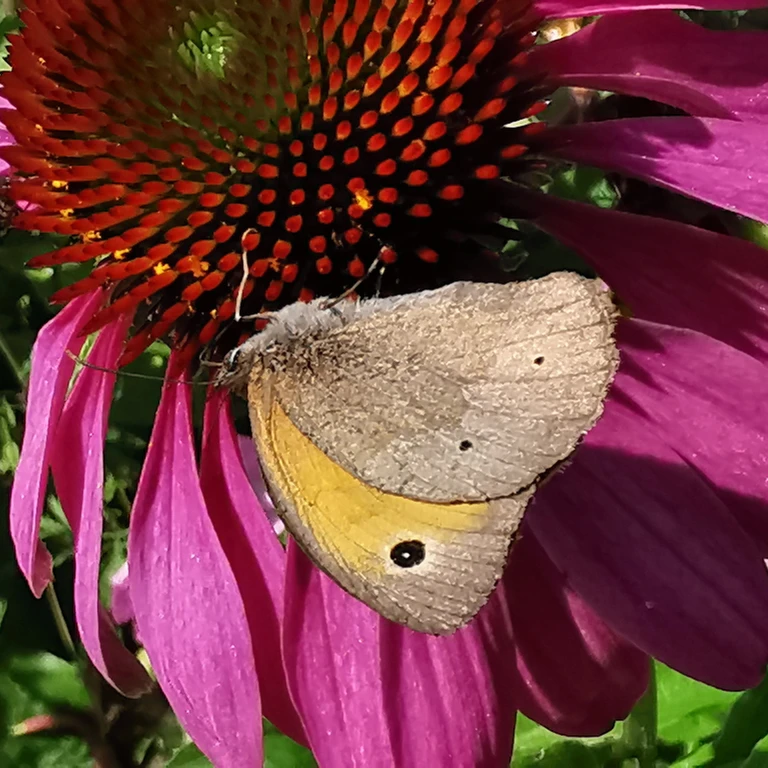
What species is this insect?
Maniola jurtina
